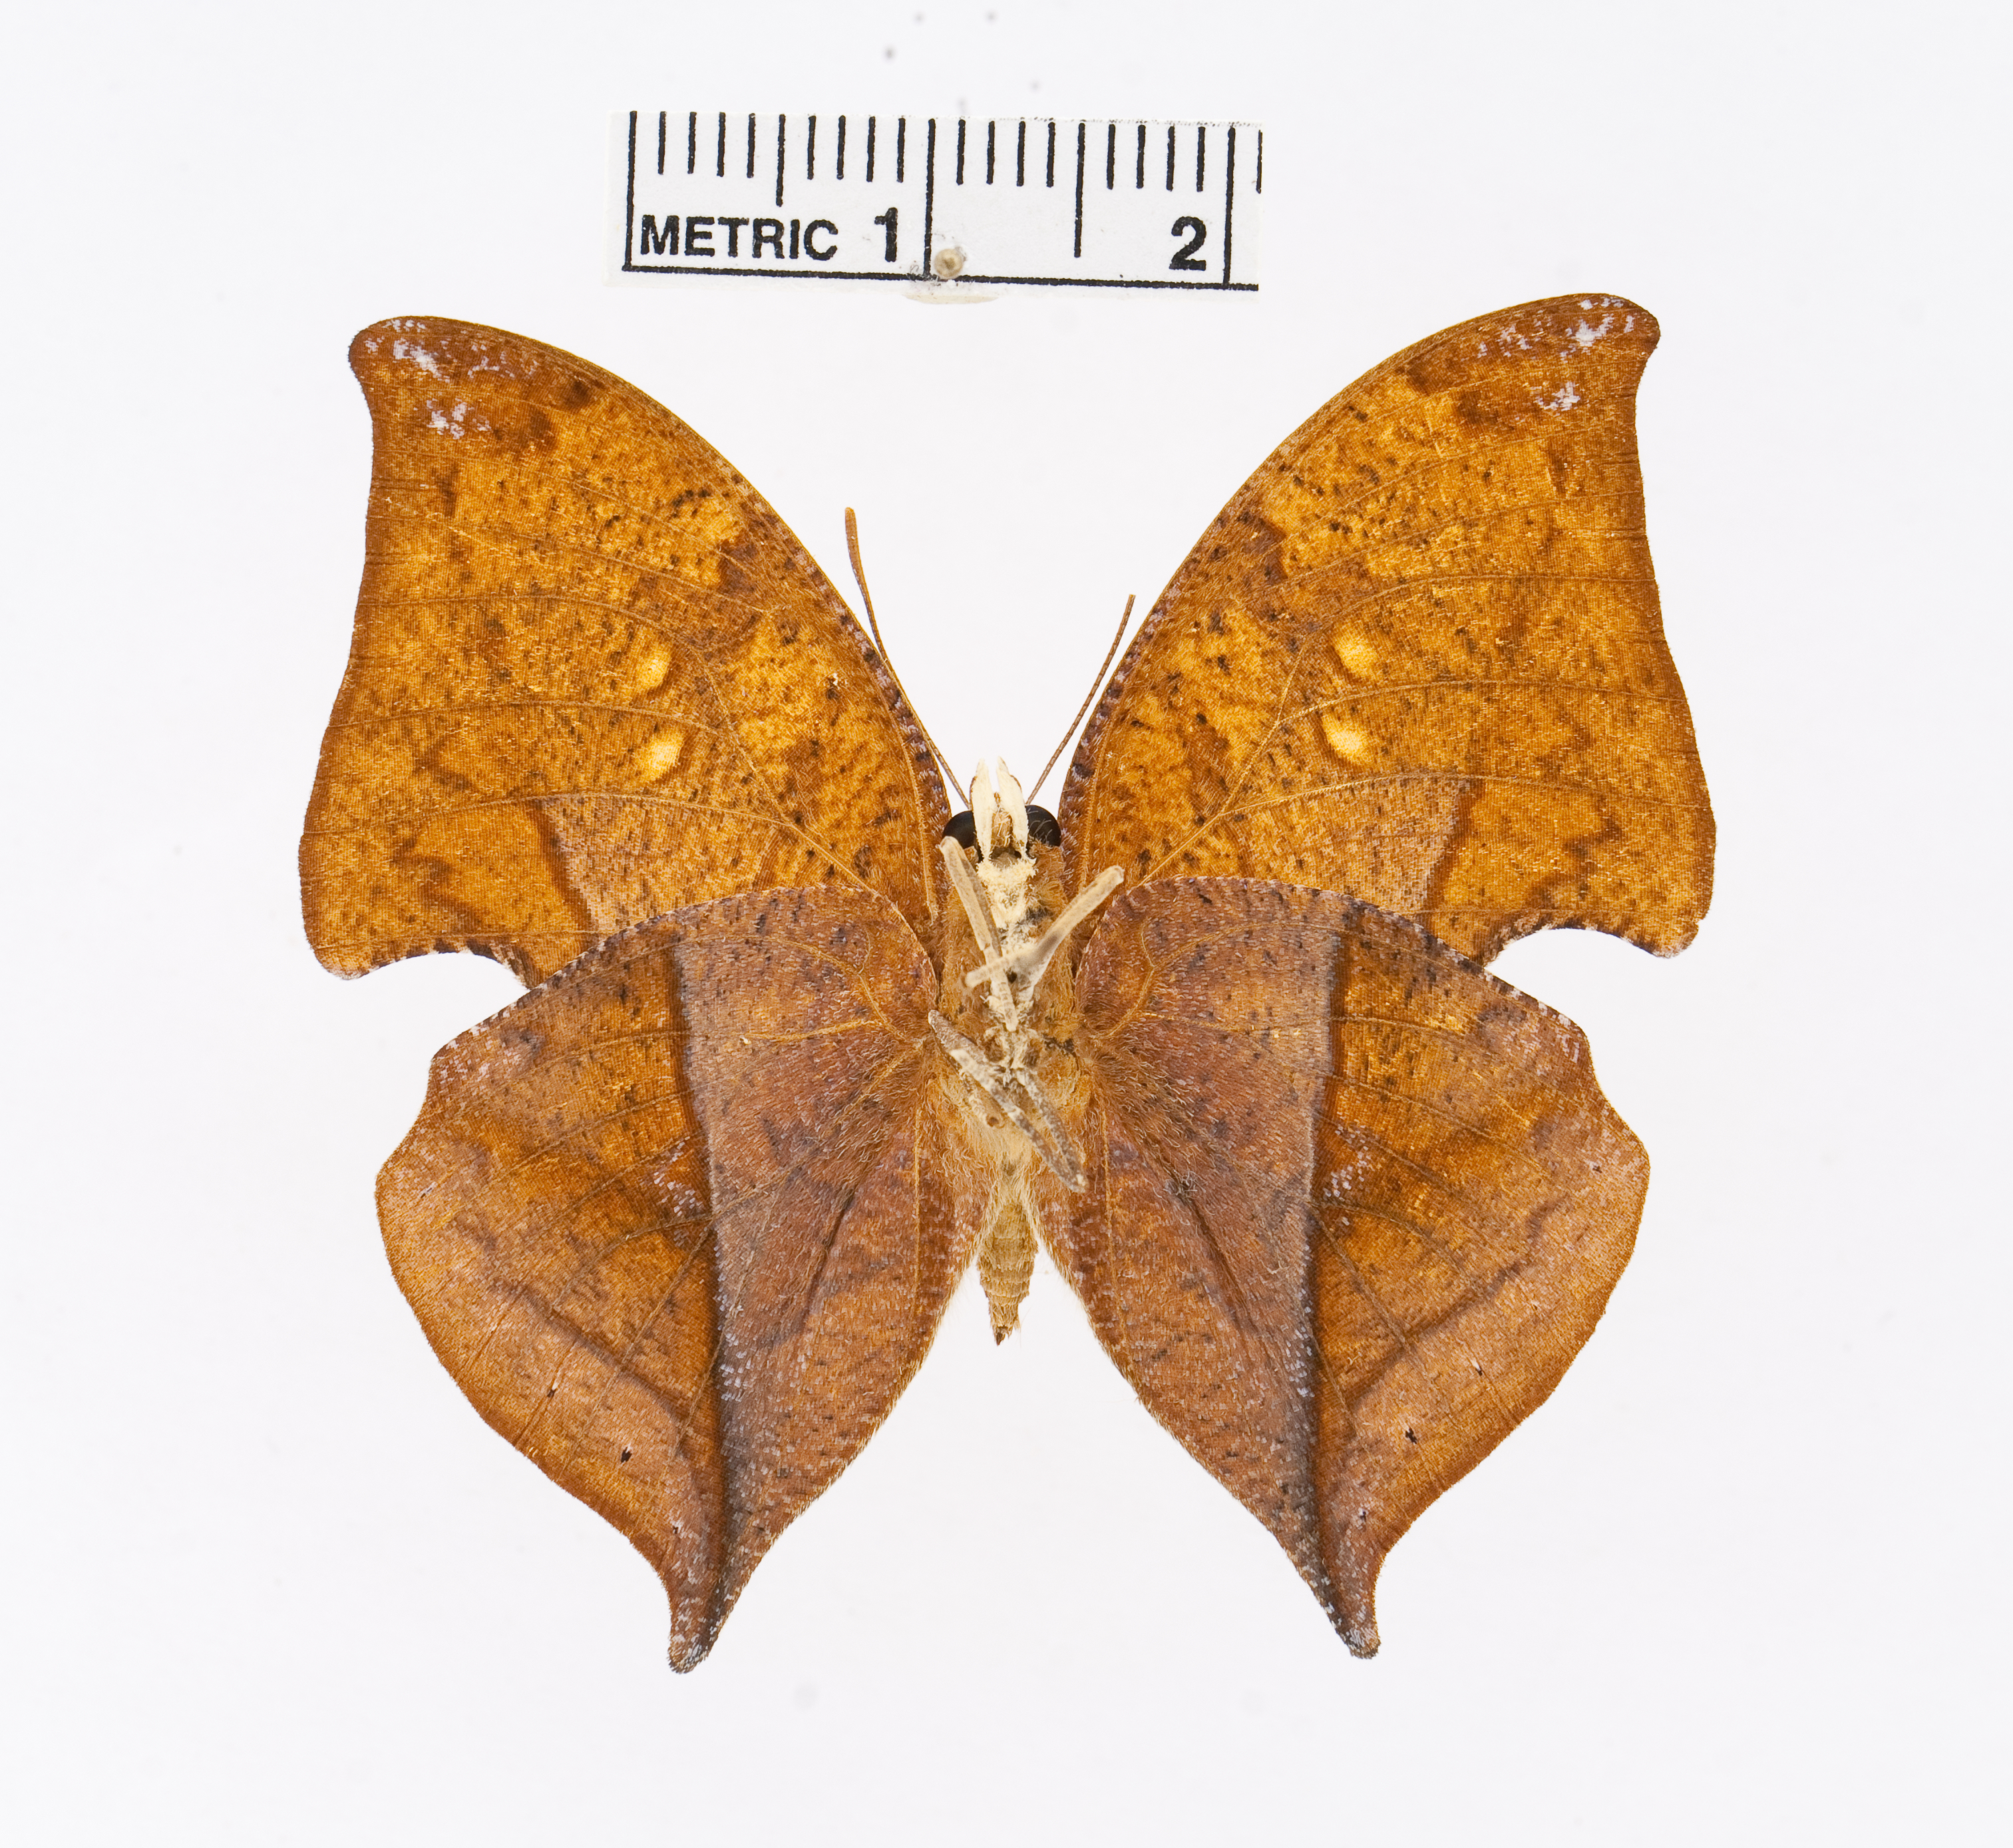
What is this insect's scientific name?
Zaretis ellops
